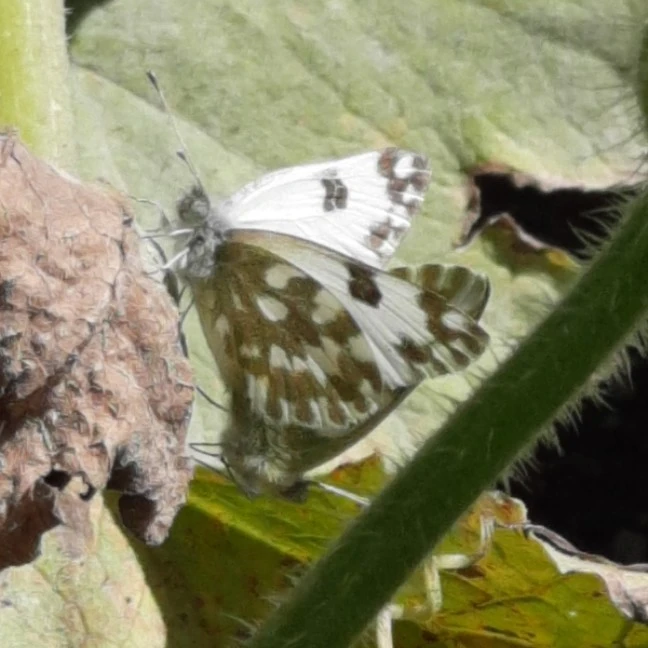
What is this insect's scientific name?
Pontia edusa
